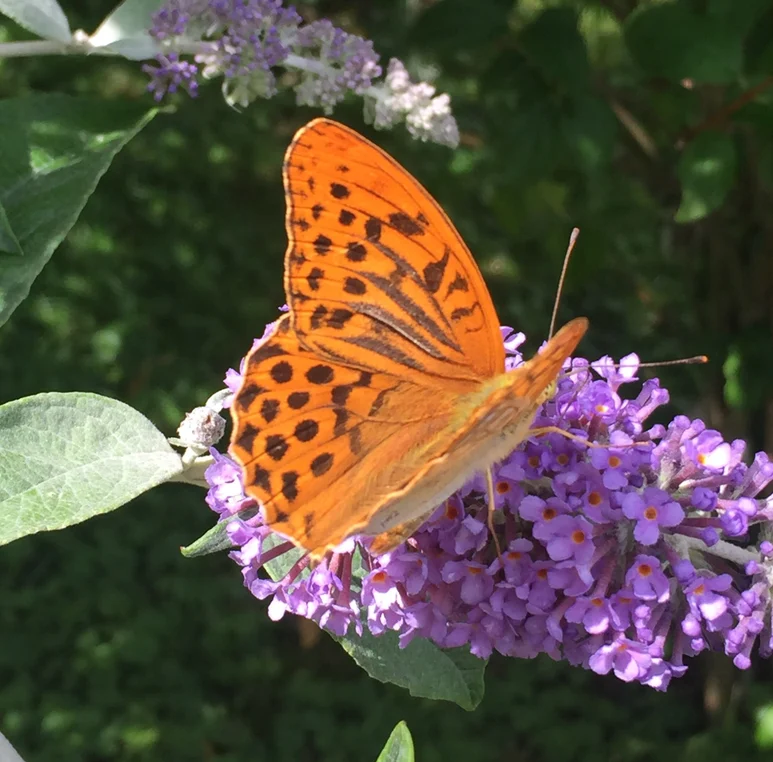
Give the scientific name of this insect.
Argynnis paphia
